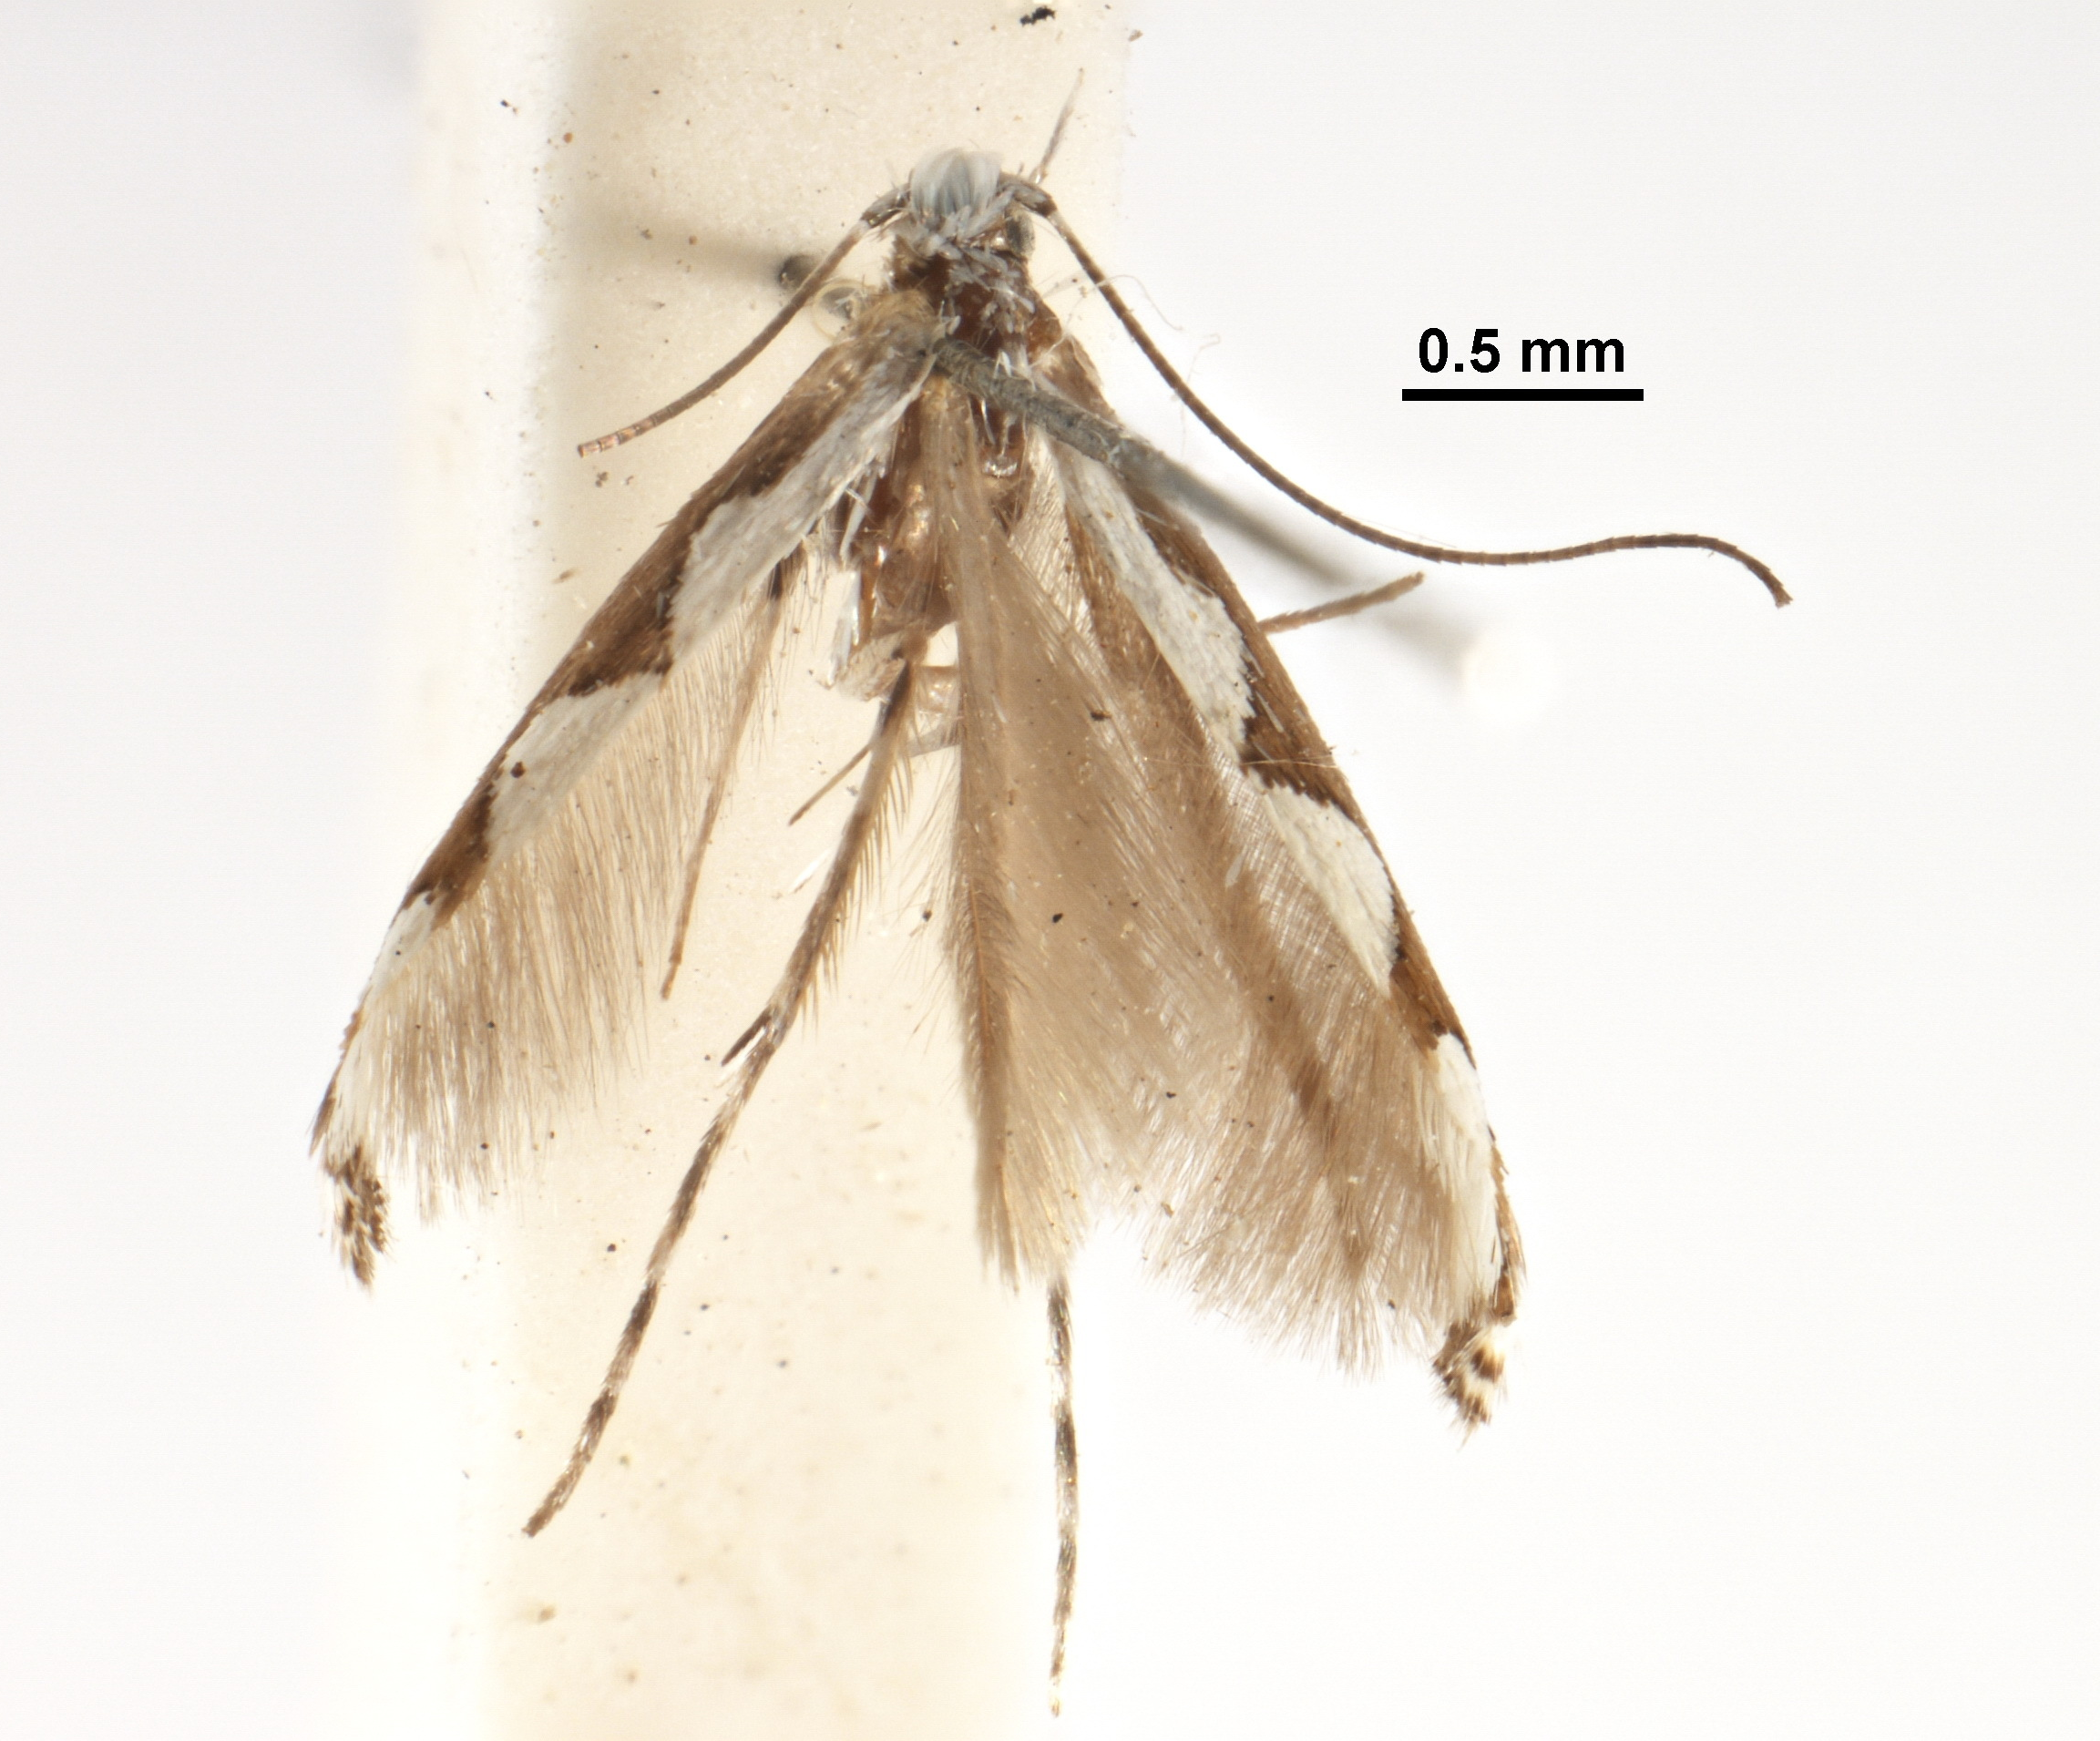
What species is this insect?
Acrocercops tricyma
